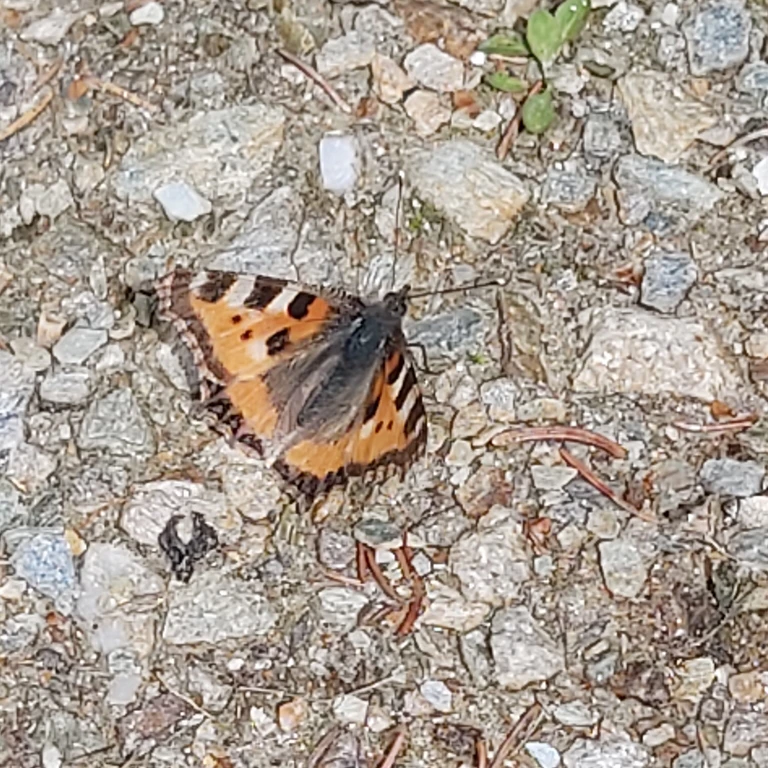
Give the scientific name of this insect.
Aglais urticae
